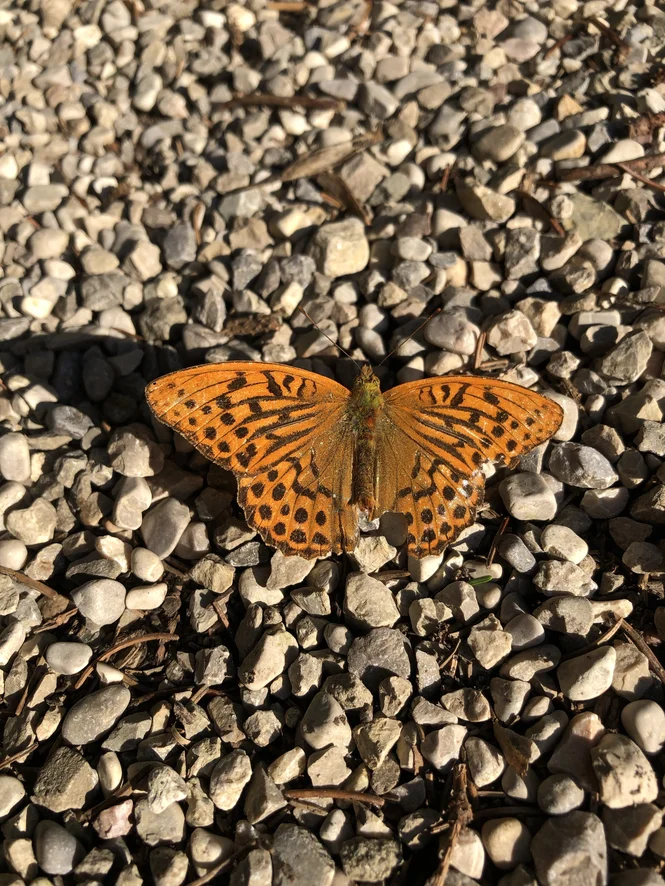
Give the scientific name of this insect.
Argynnis paphia
